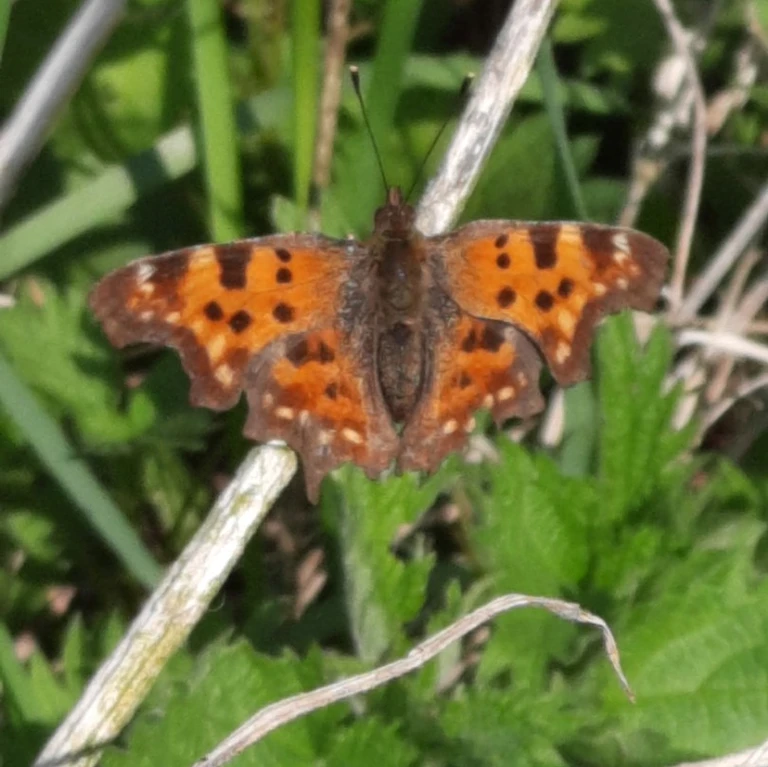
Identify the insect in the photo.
Polygonia c-album
